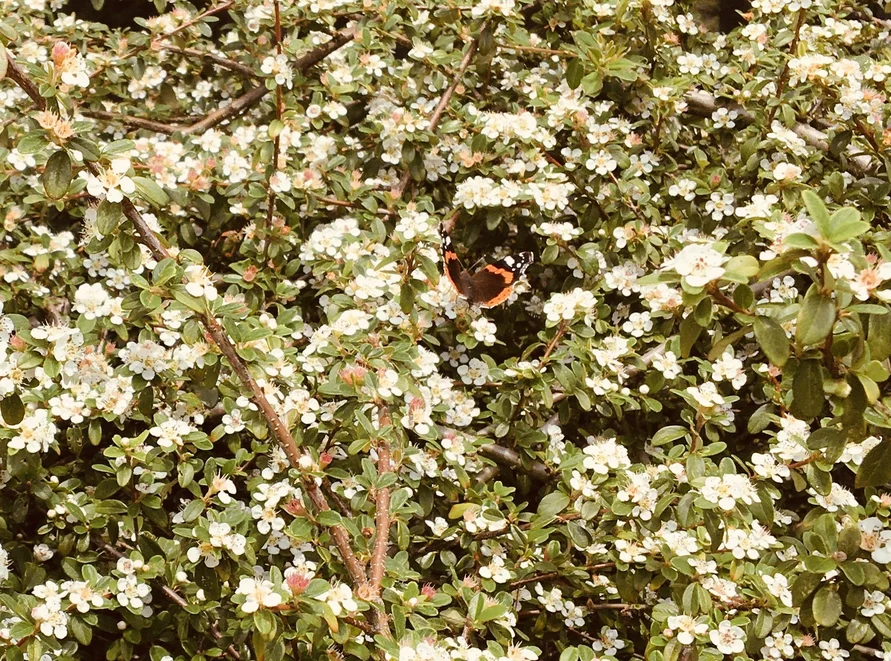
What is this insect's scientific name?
Vanessa atalanta
